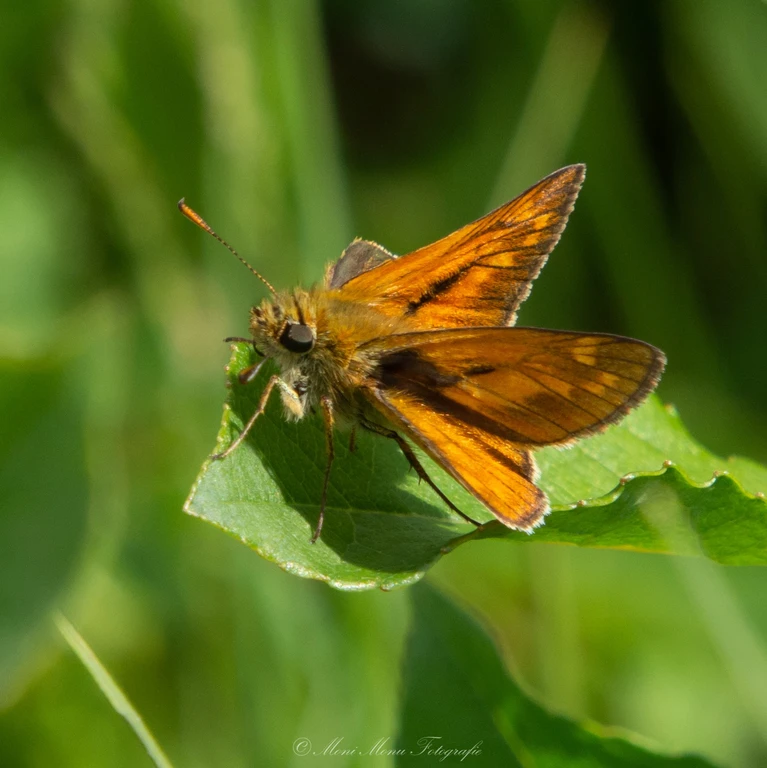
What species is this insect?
Ochlodes sylvanus (also Ochlodes venata)
